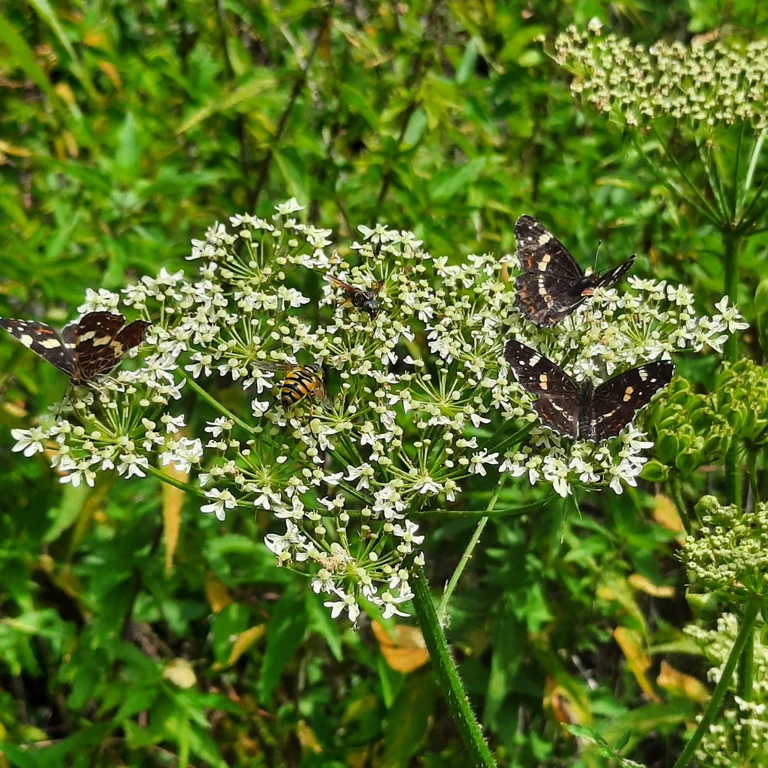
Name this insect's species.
Araschnia levana
